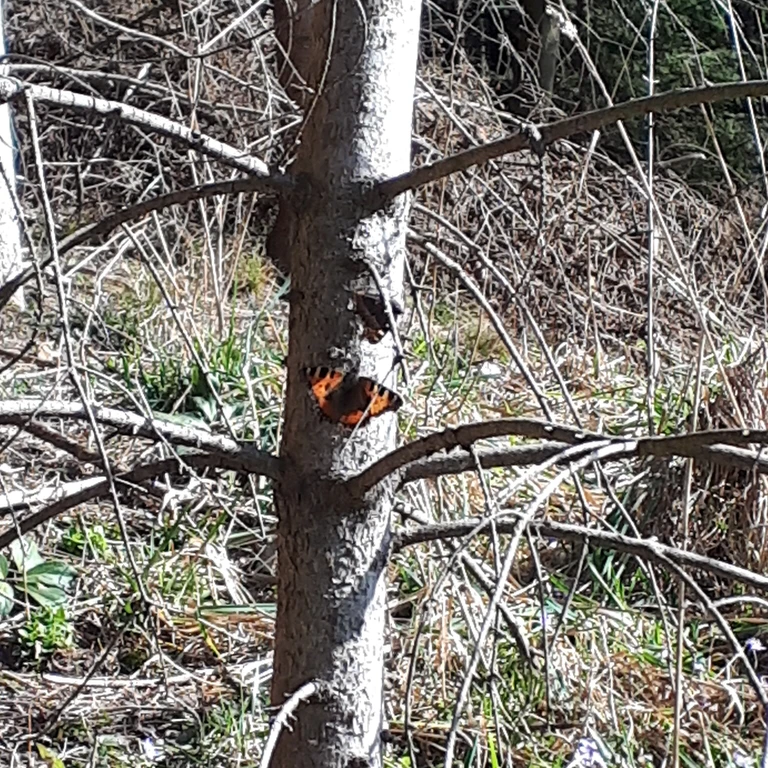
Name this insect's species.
Aglais urticae
